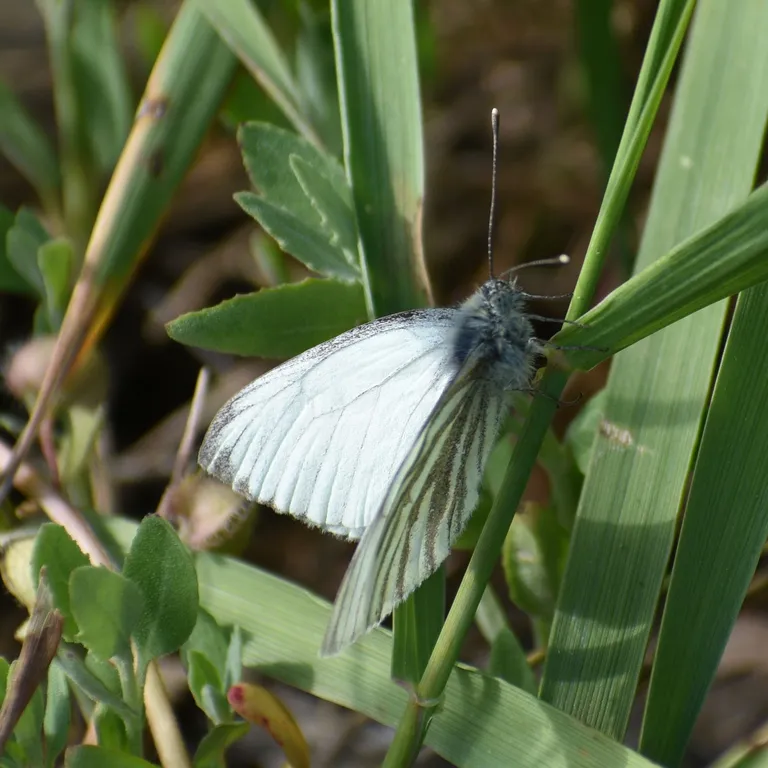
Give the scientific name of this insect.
Pieris napi
